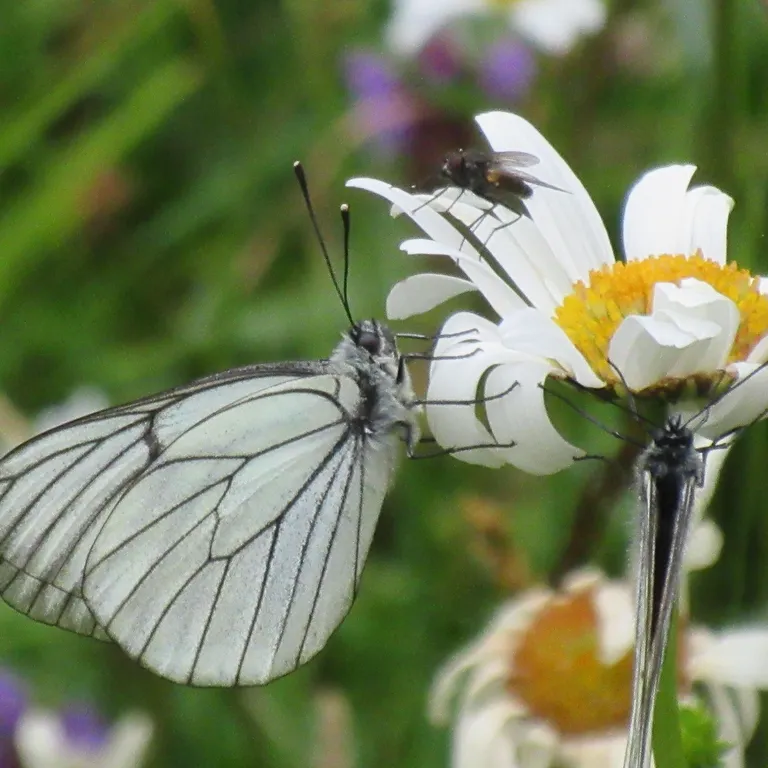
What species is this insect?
Aporia crataegi
